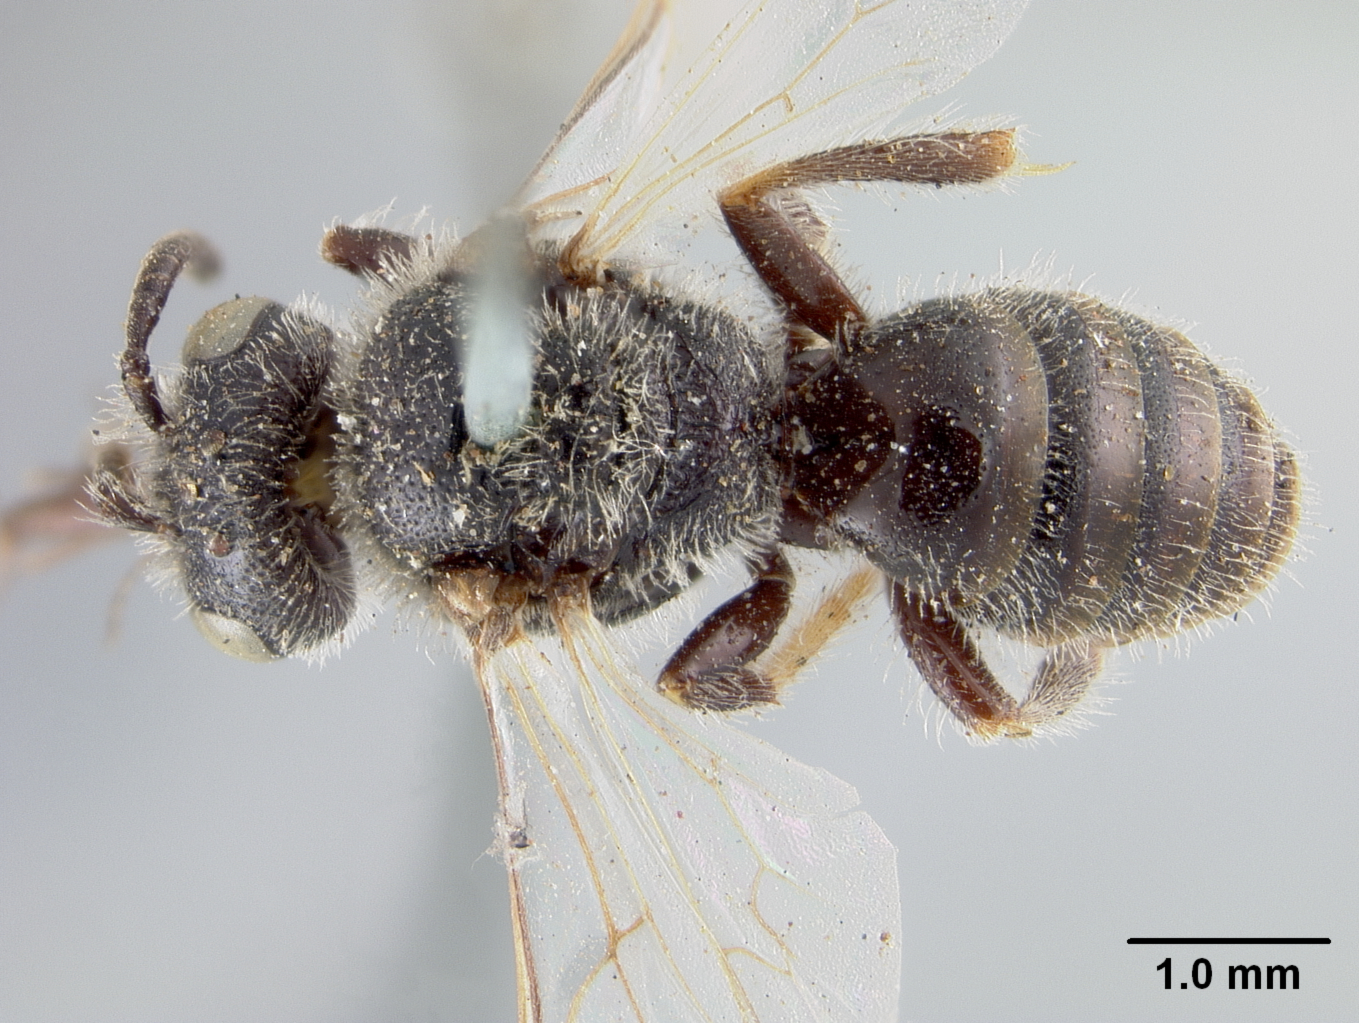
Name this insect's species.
Panurginus albitarsis
